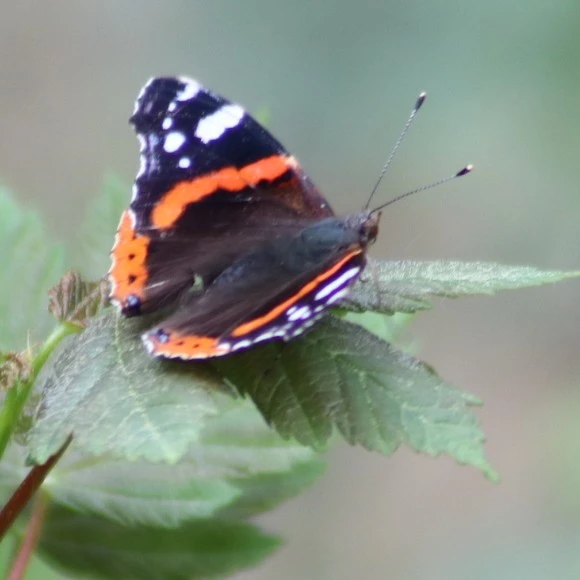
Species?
Vanessa atalanta
